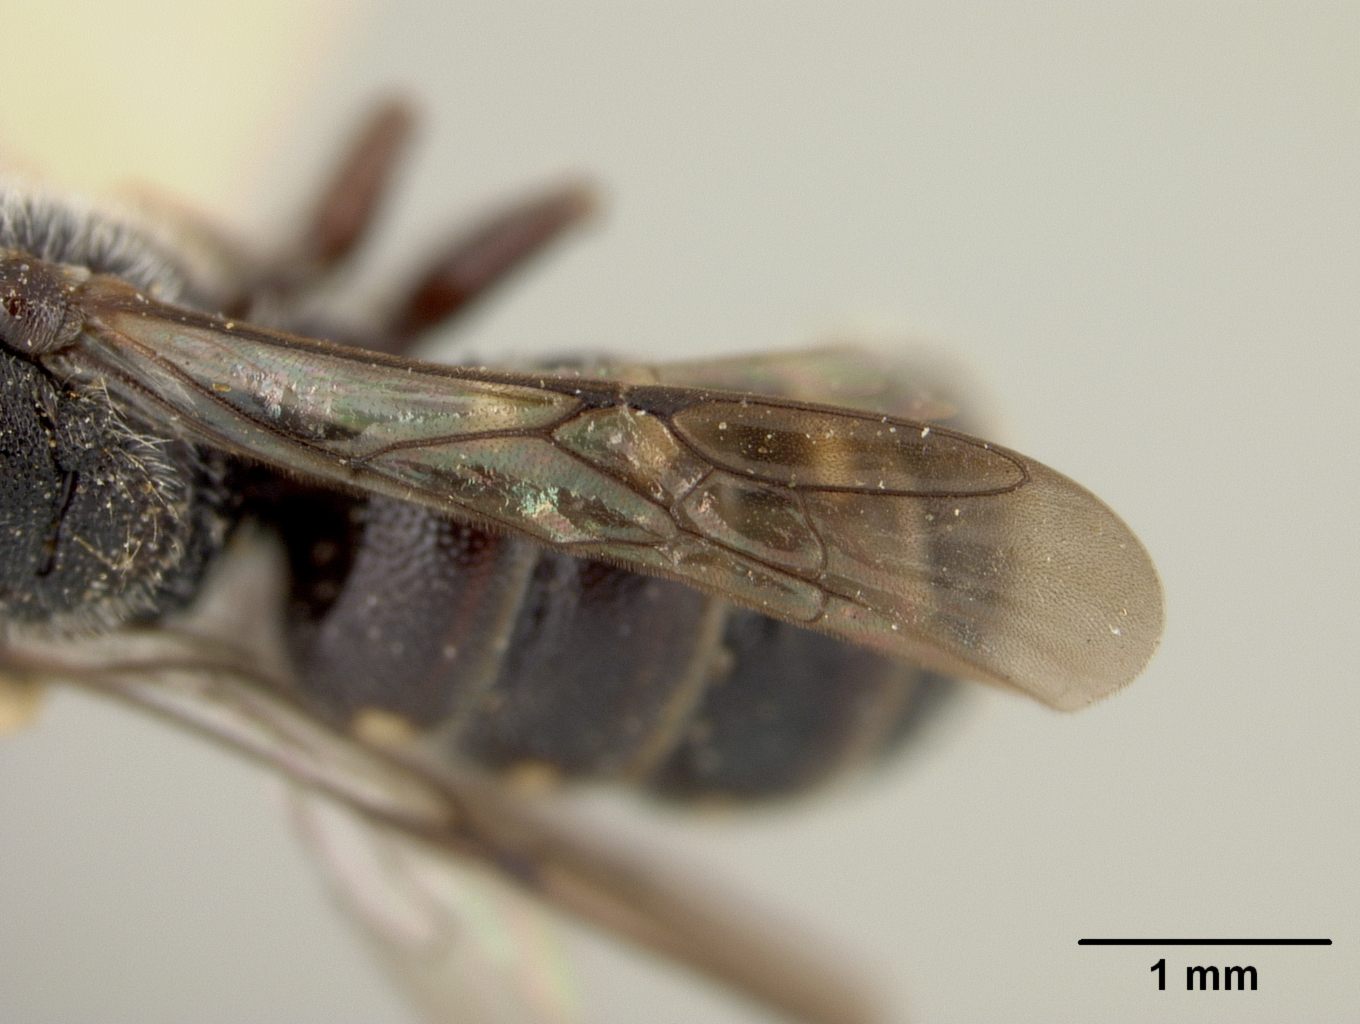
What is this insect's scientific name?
Stelis coarctatus
